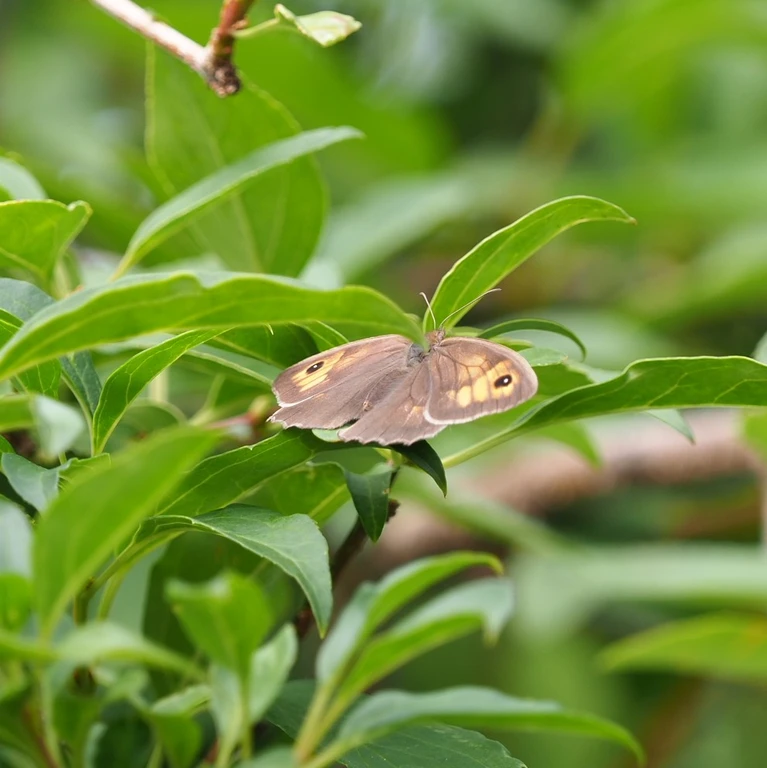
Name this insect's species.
Maniola jurtina
